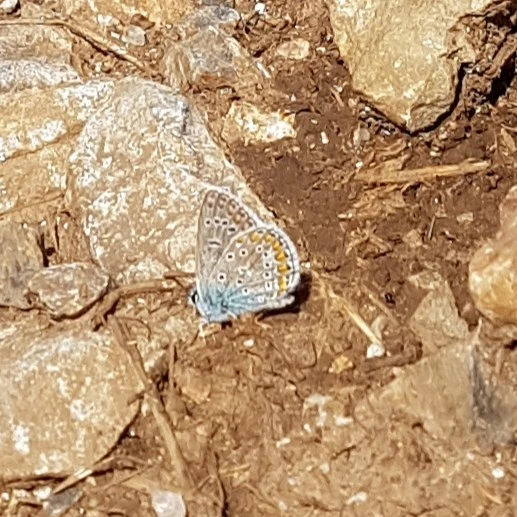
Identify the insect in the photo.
Polyommatus icarus
